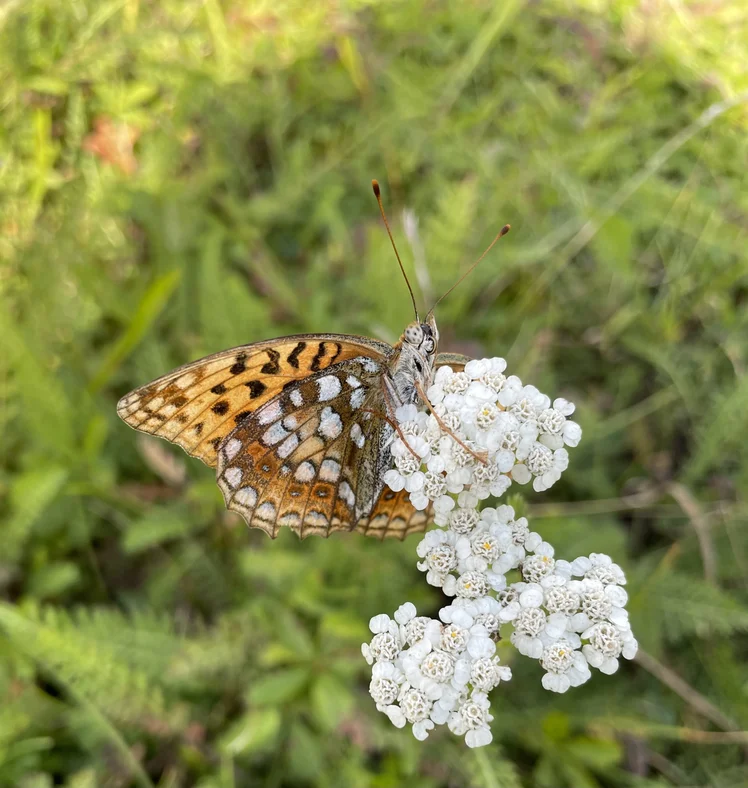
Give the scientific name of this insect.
Fabriciana adippe
